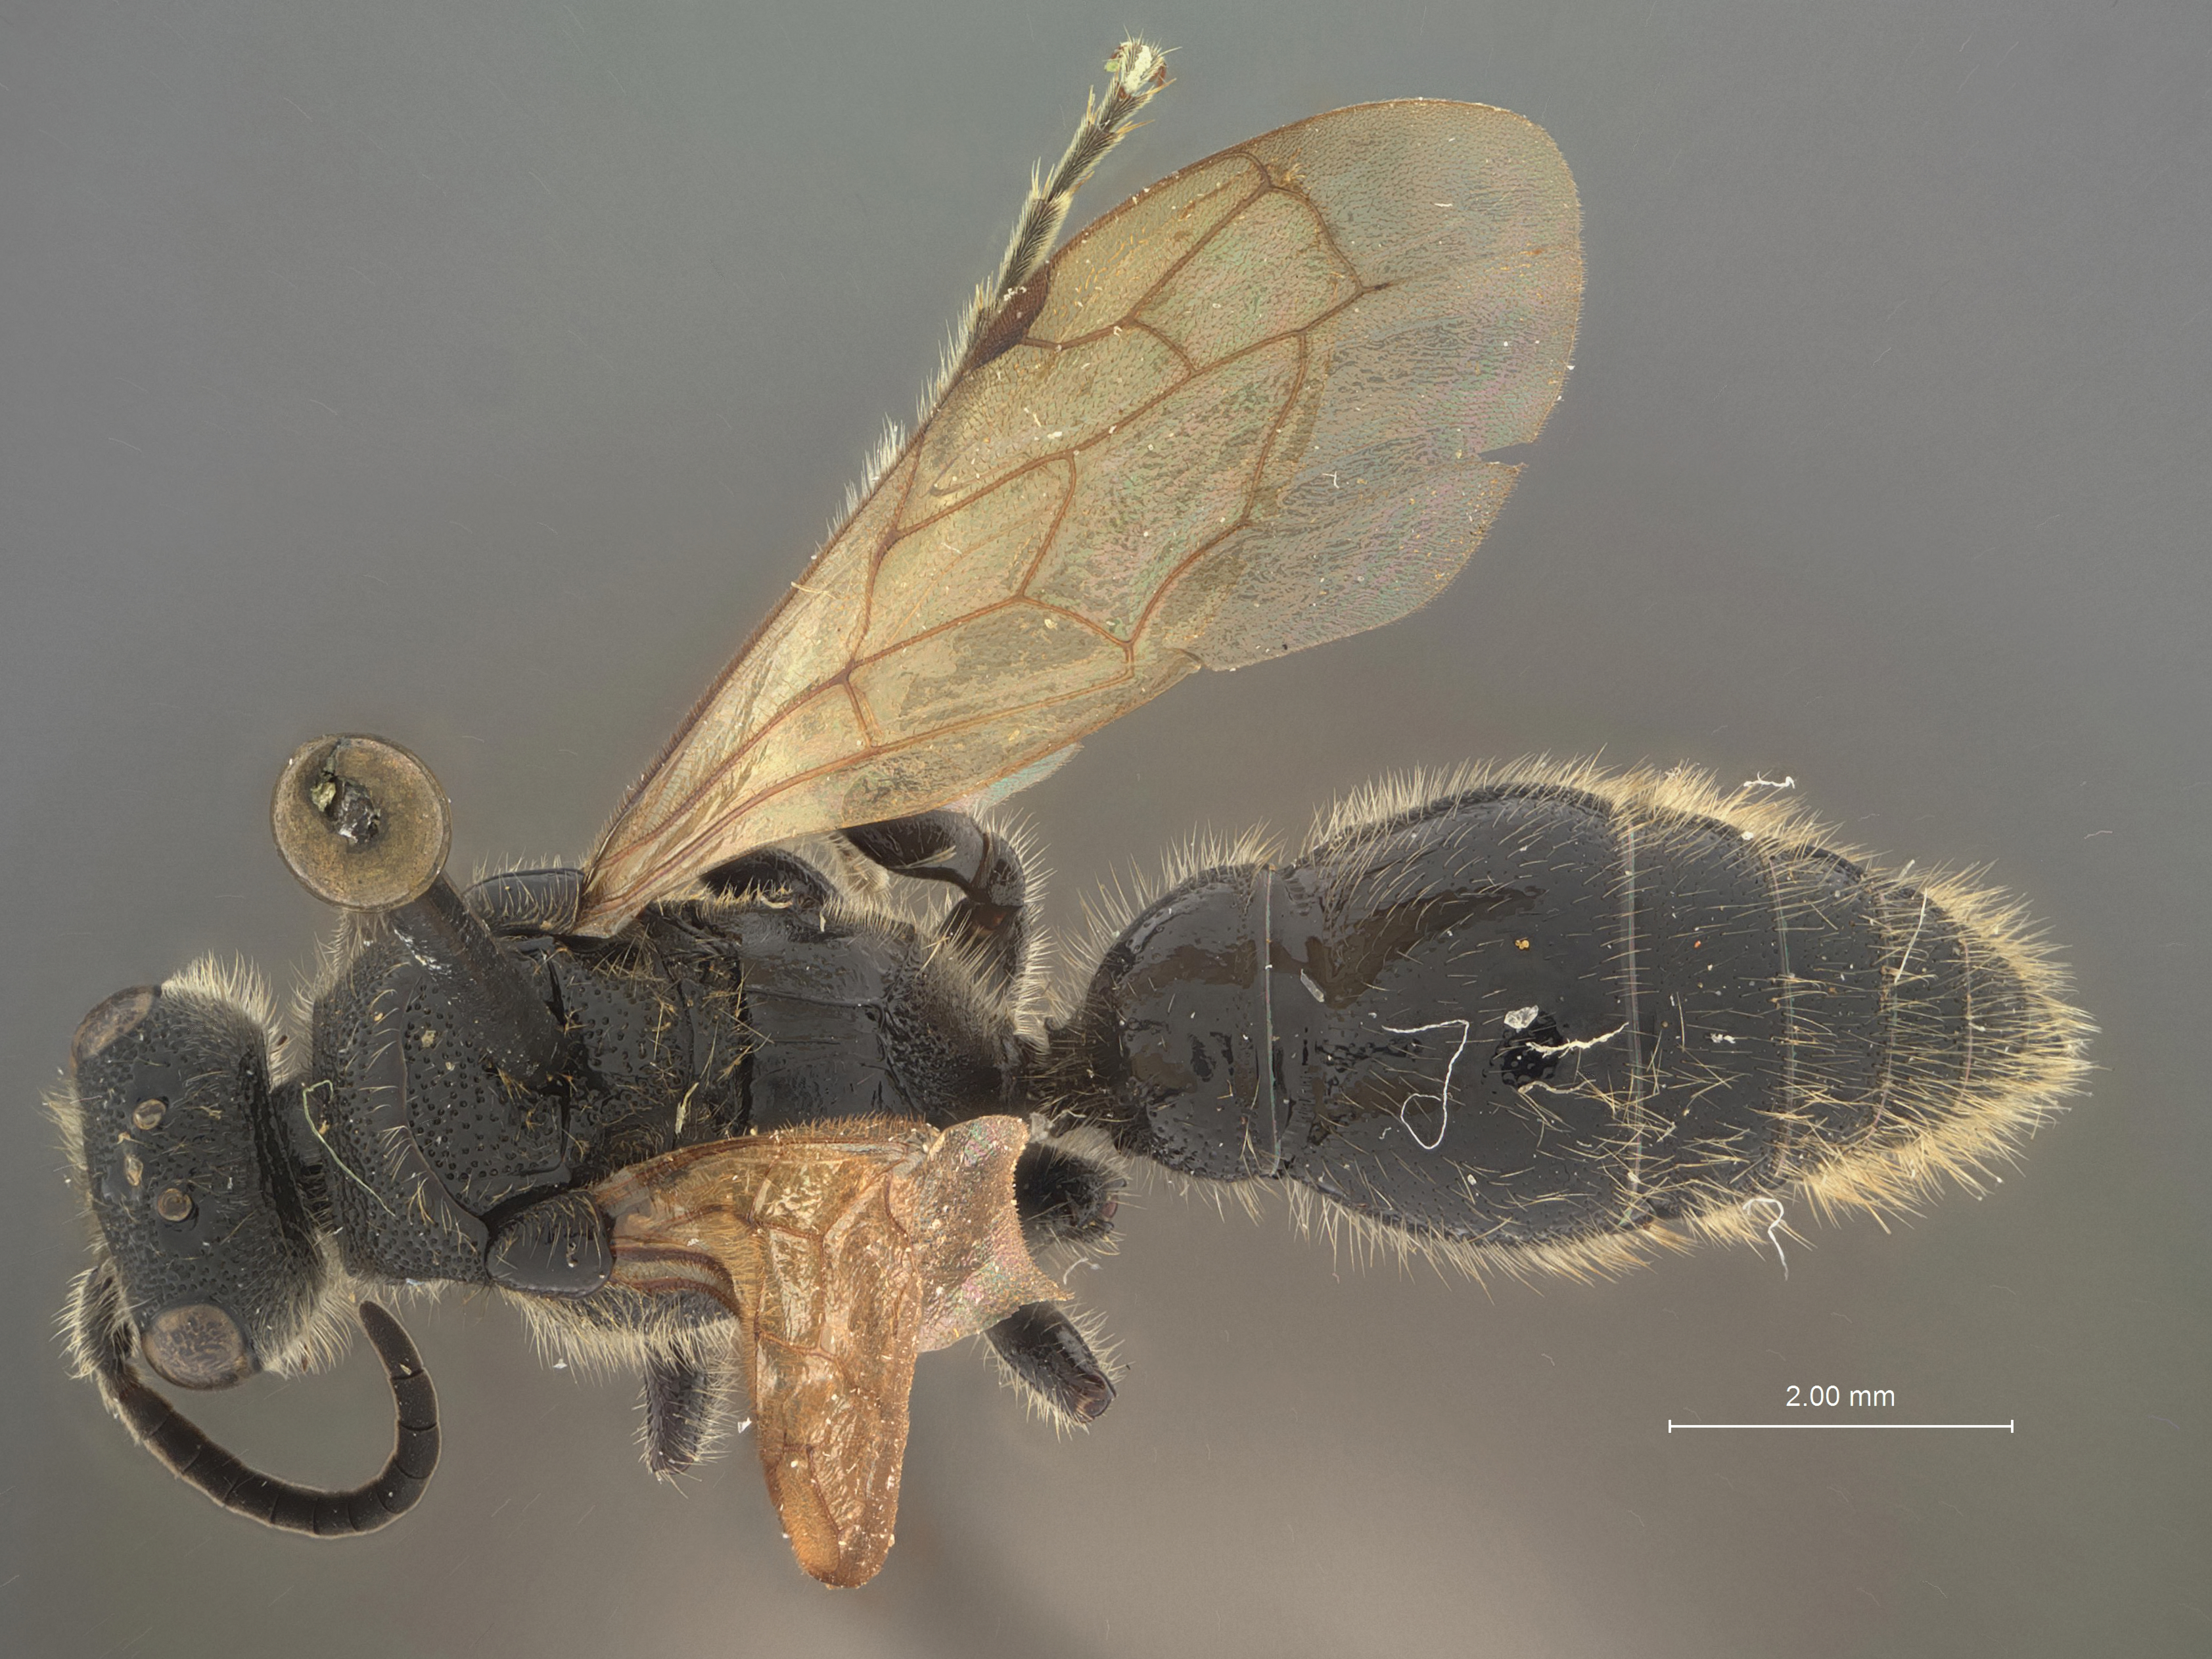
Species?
Tiphia jaliscoae
